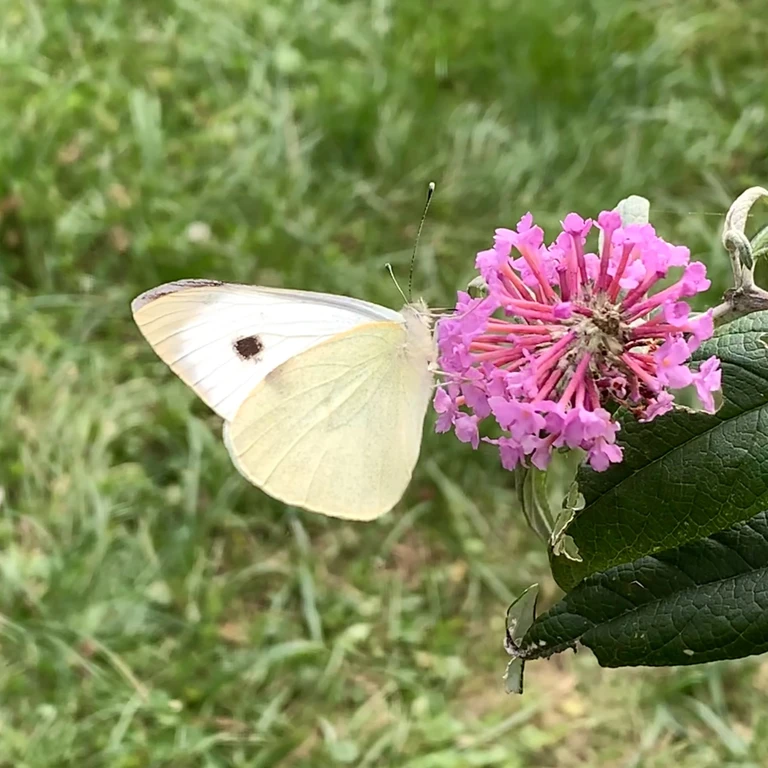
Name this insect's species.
Pieris brassicae
